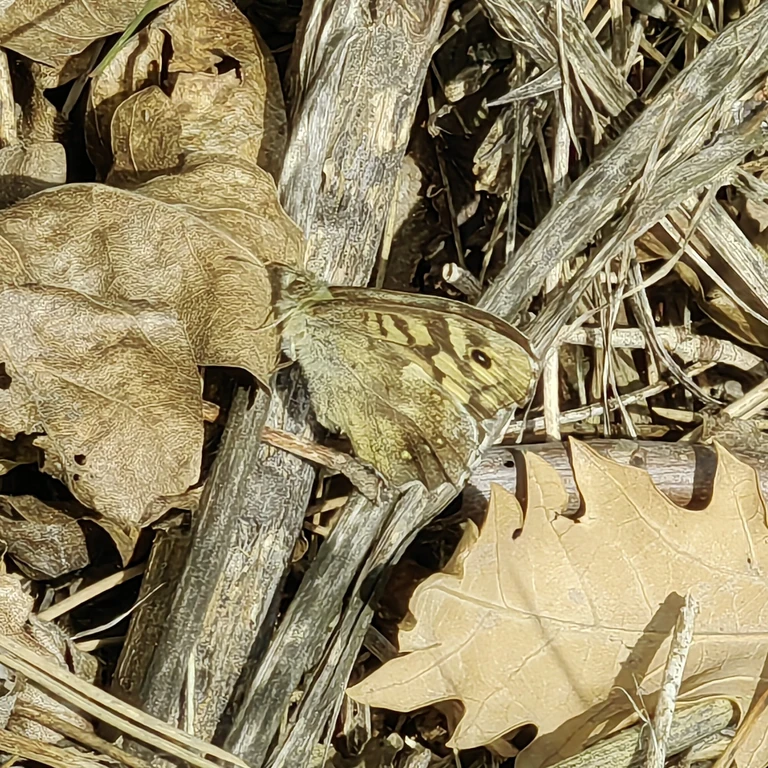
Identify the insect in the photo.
Pararge aegeria
